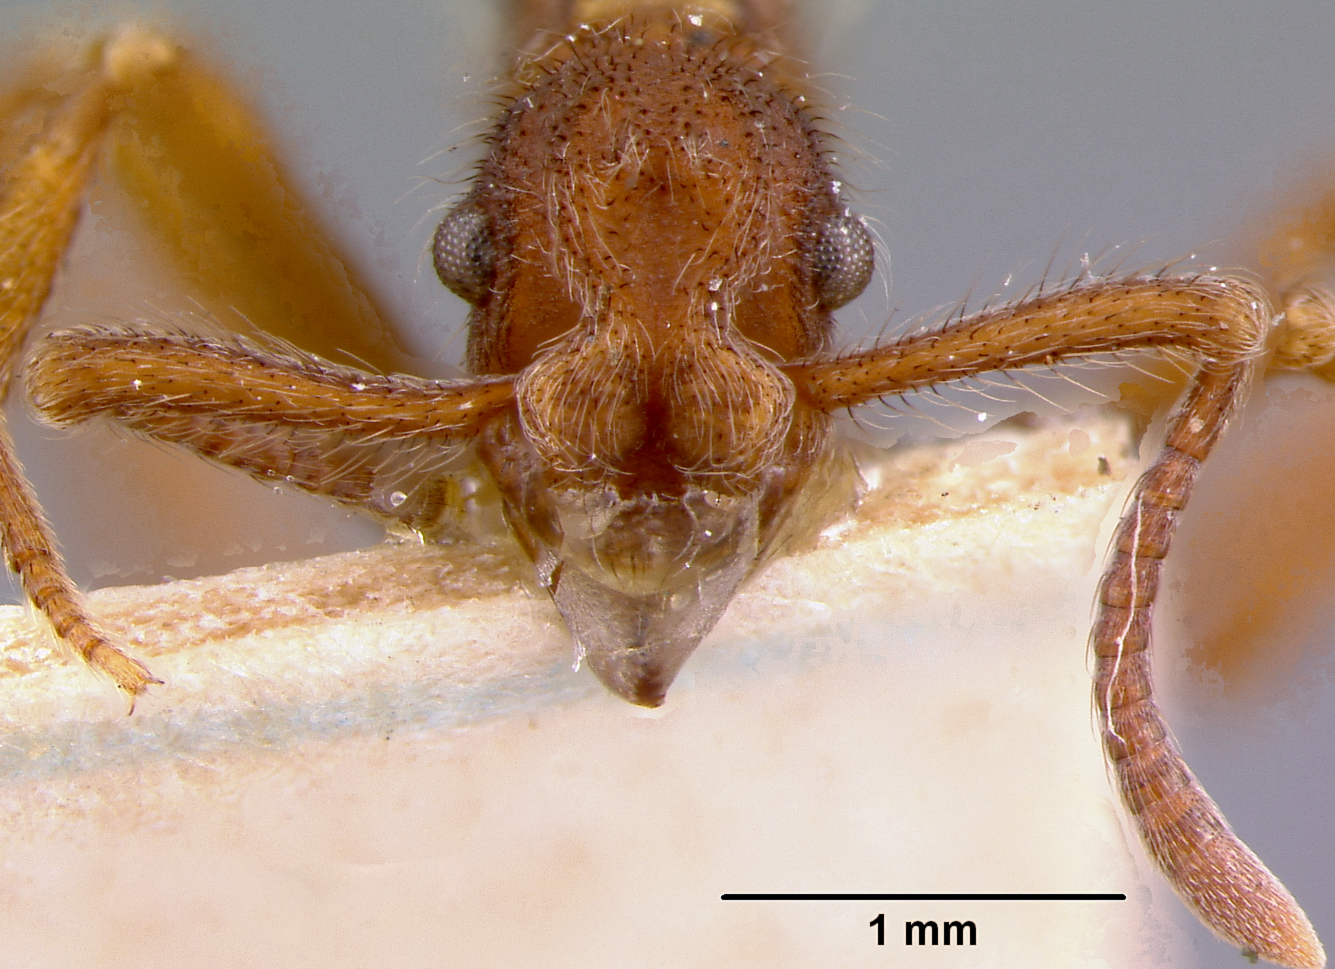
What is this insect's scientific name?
Apterostigma auriculatum
